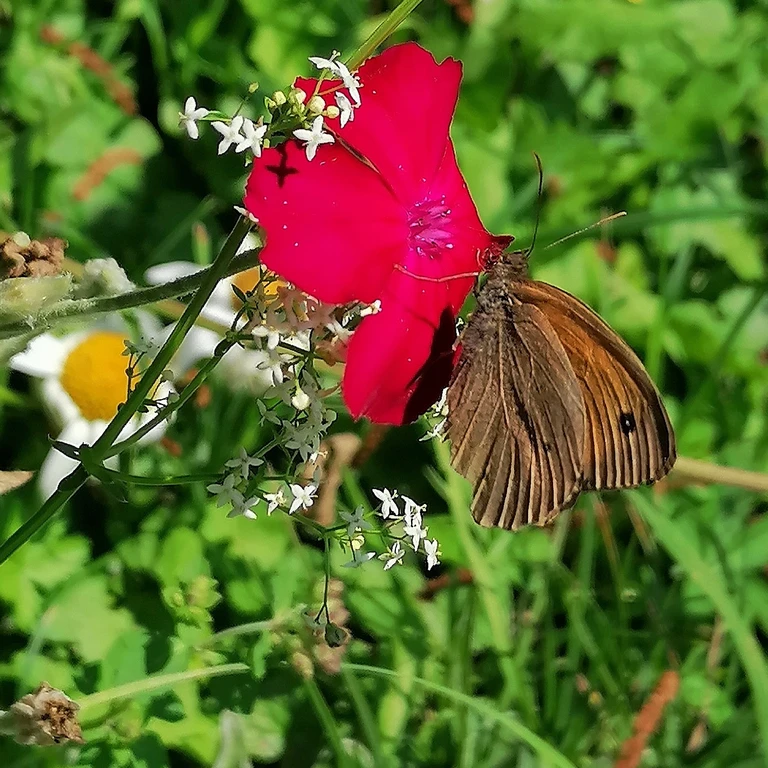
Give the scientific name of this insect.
Maniola jurtina
